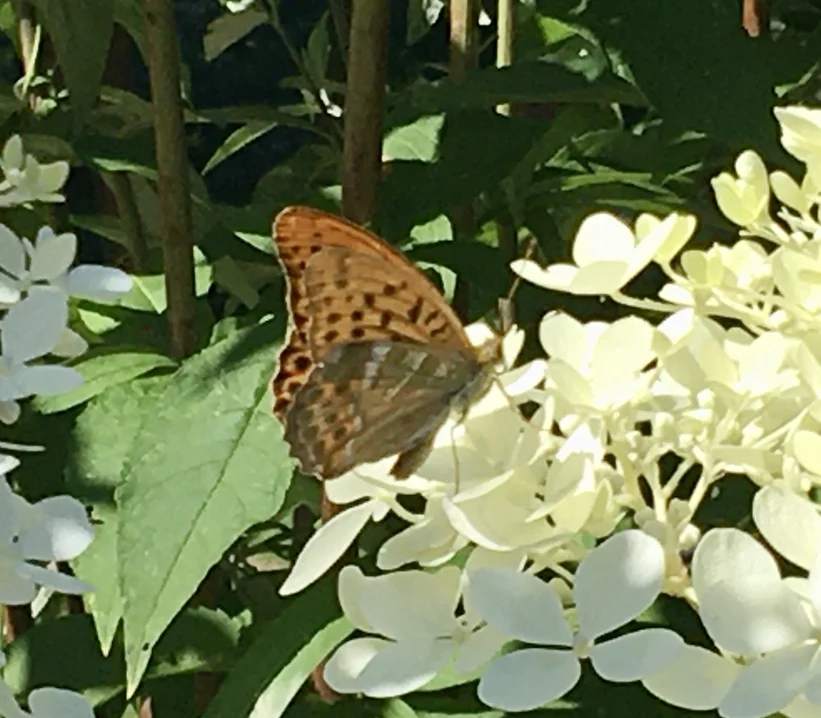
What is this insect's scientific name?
Argynnis paphia
